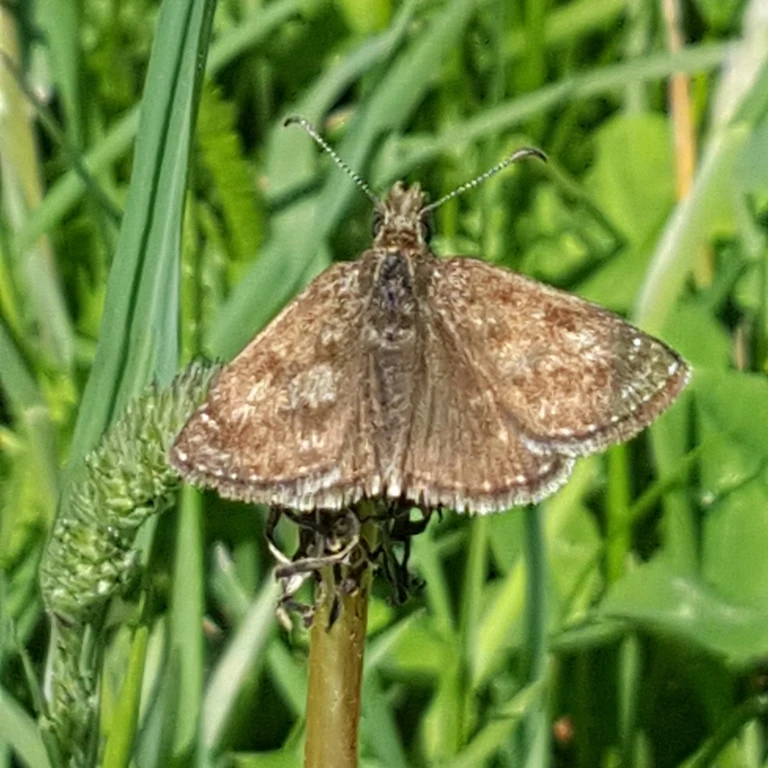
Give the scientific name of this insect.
Erynnis tages
